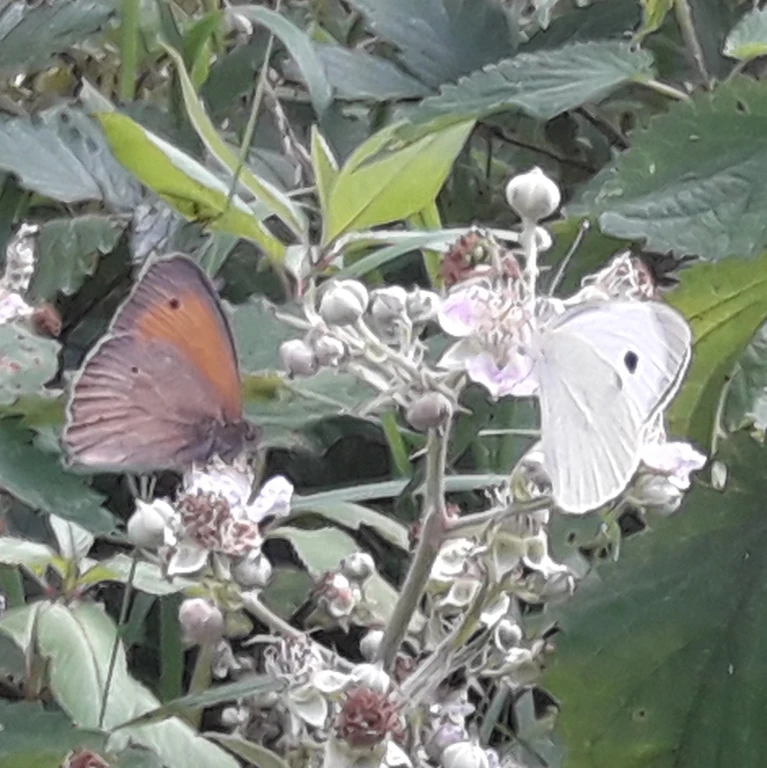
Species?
Pieris brassicae
